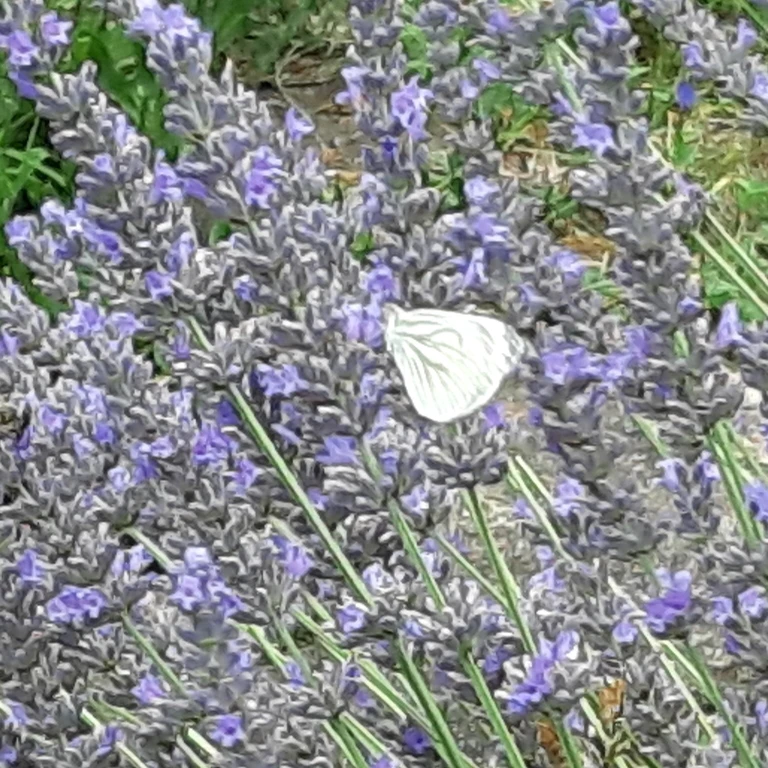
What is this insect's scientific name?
Pieris napi
